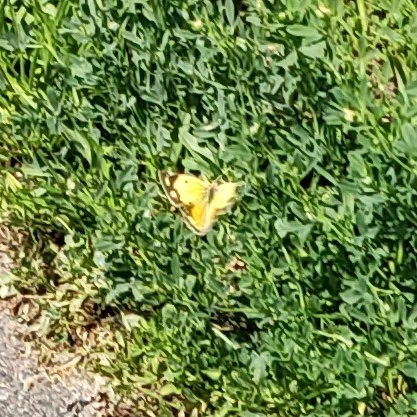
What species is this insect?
Colias croceus
